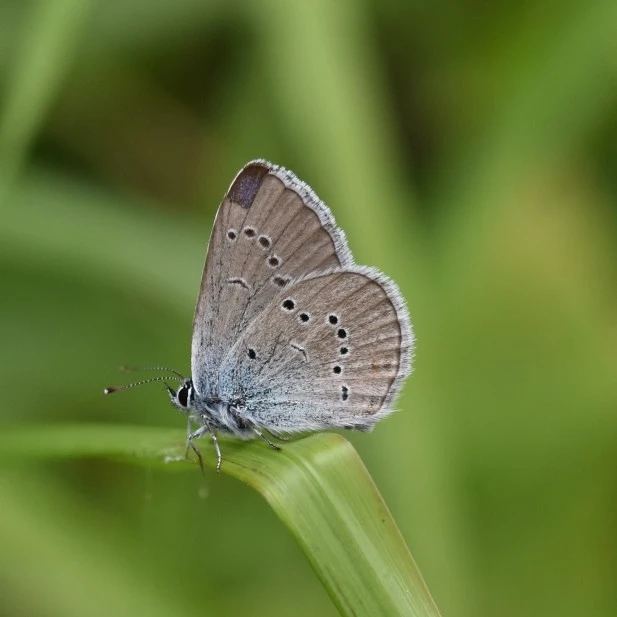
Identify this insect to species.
Cyaniris semiargus
